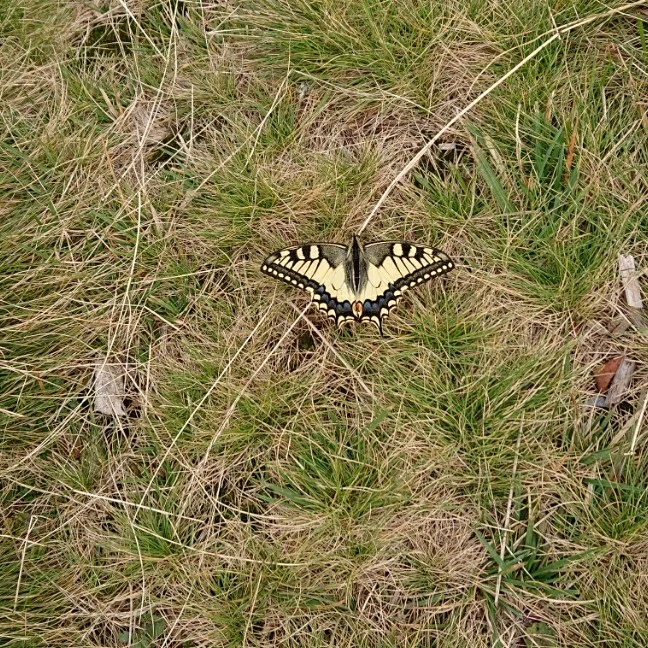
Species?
Papilio machaon
